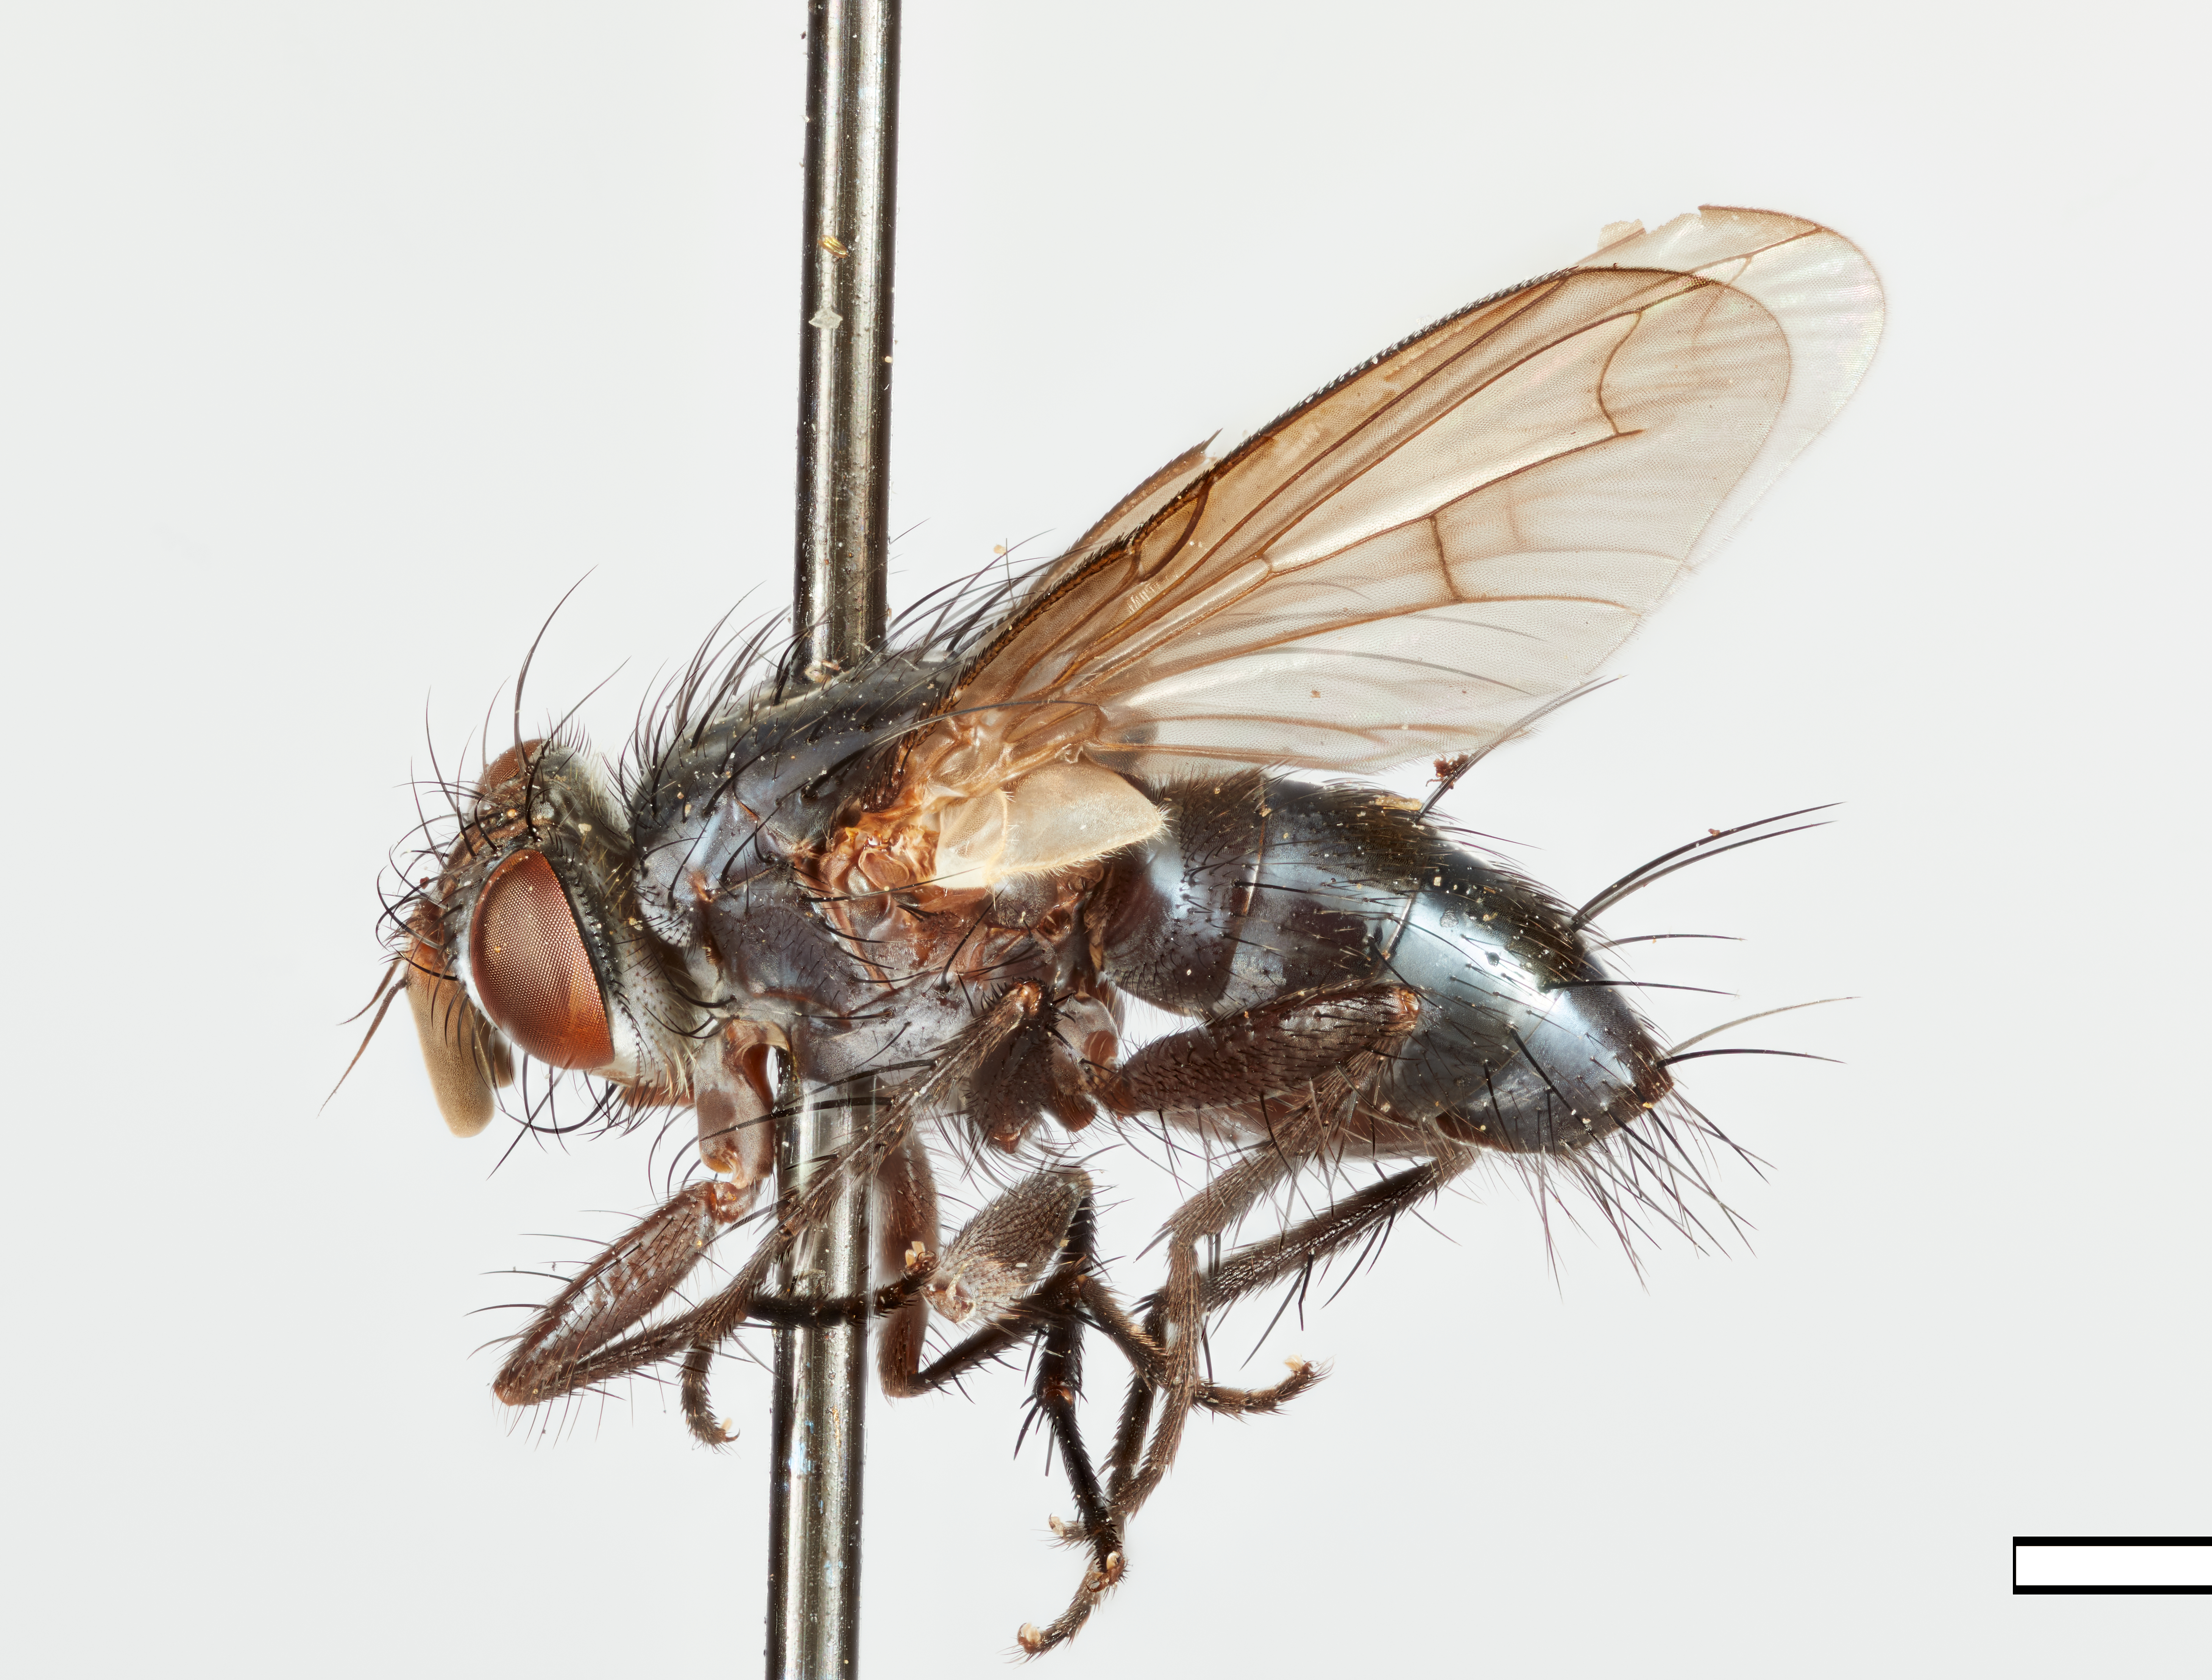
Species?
Pachynocera petiolata
